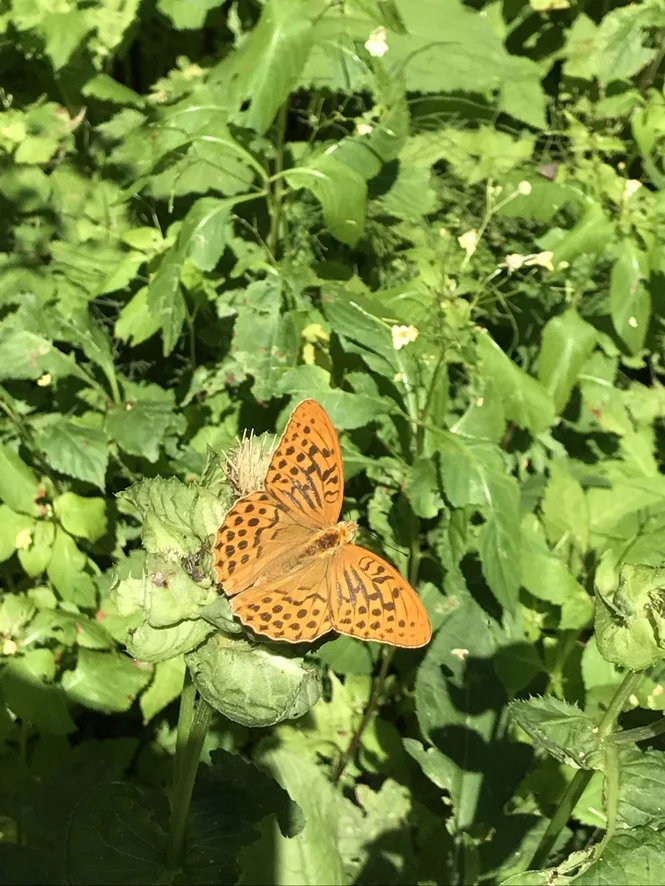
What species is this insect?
Argynnis paphia
